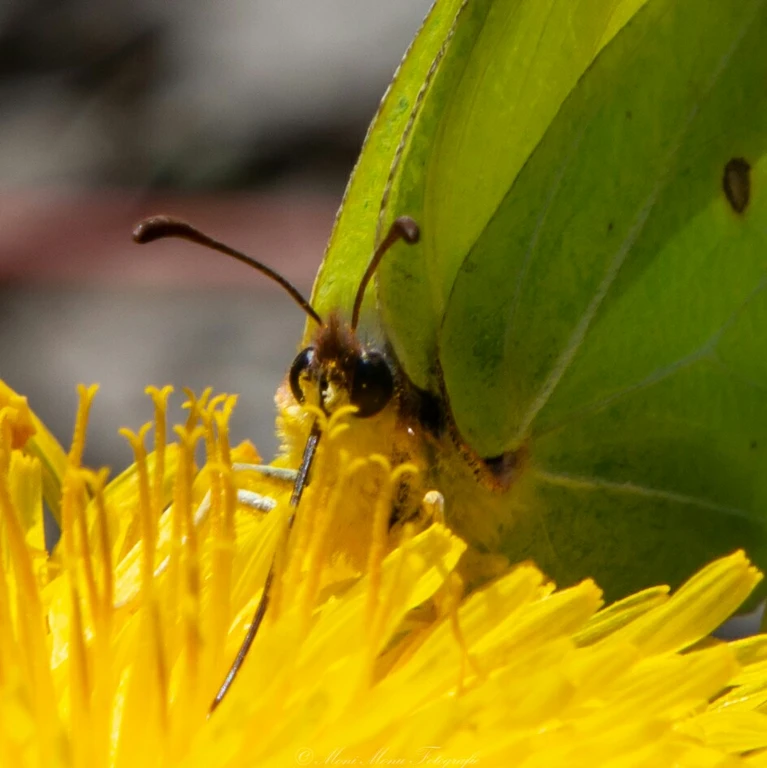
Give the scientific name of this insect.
Gonepteryx rhamni
